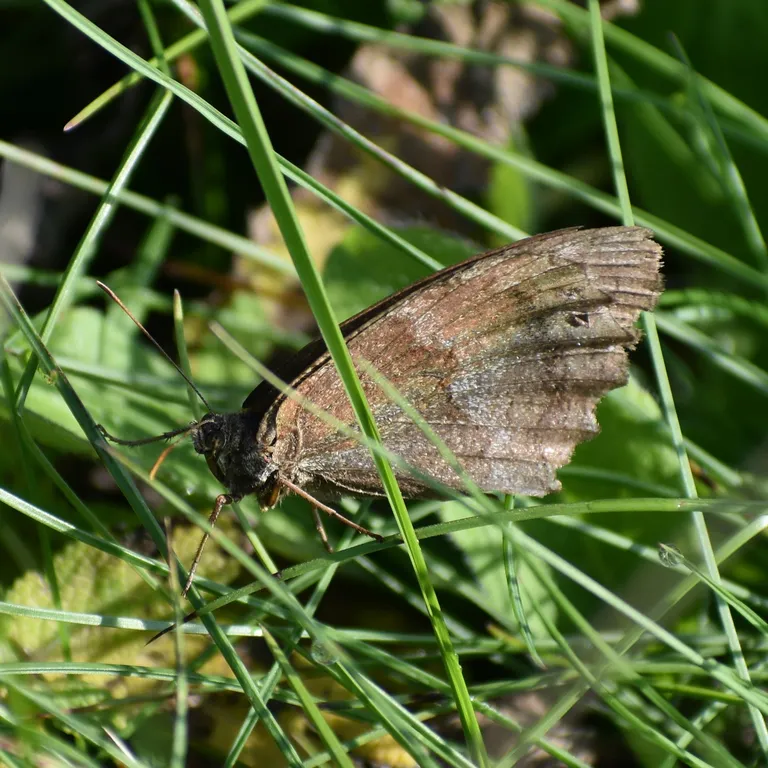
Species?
Minois dryas
